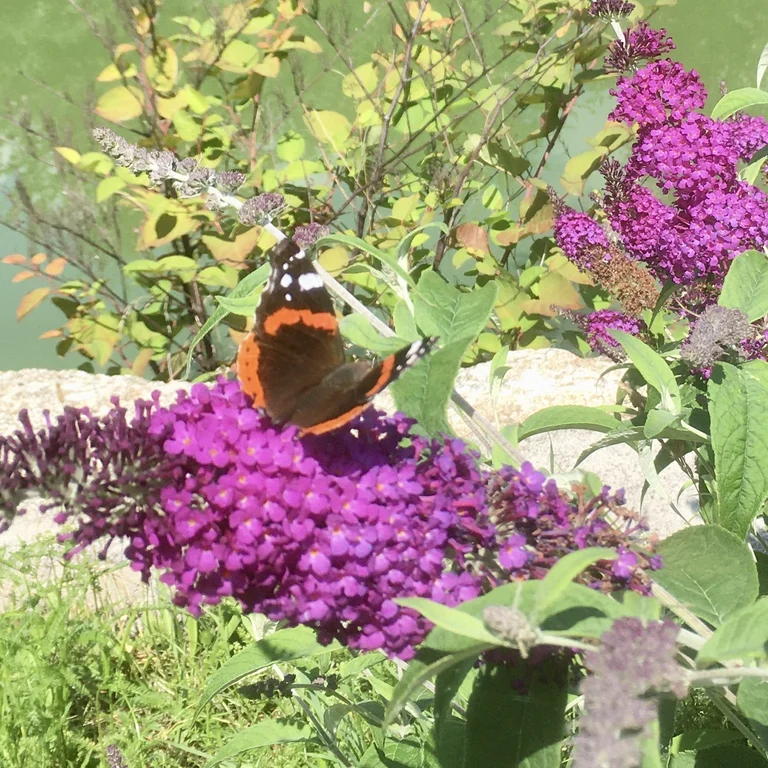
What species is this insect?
Vanessa atalanta
